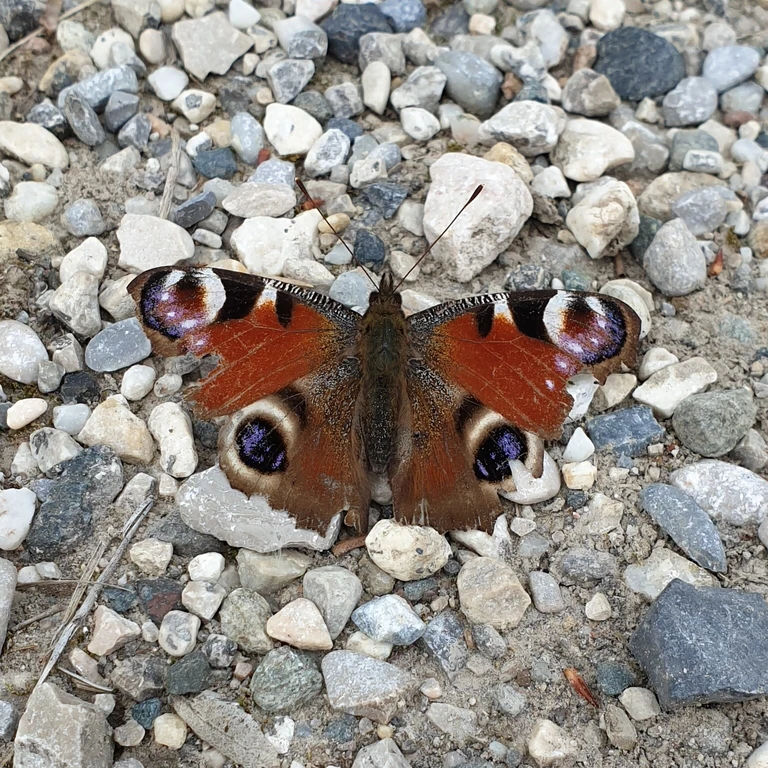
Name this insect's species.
Aglais io
